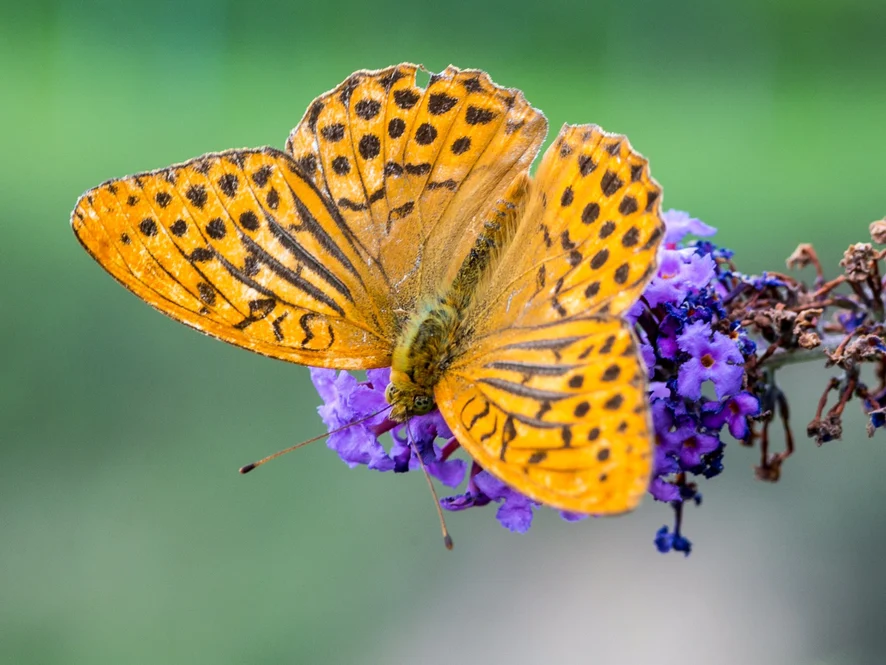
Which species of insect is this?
Argynnis paphia
